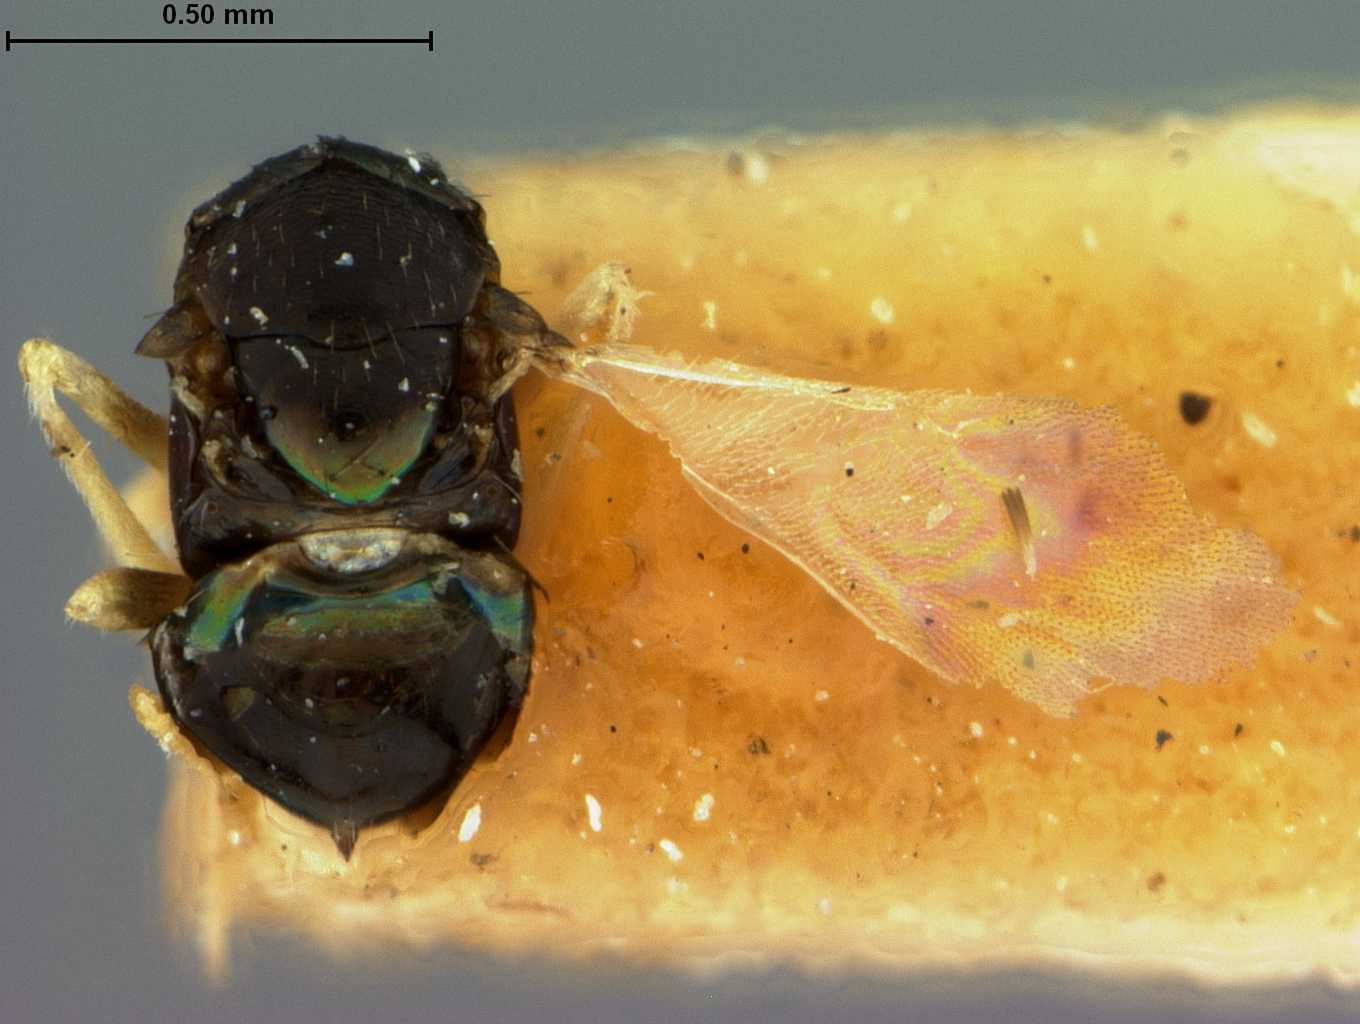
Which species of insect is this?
Encyrtus anasae
